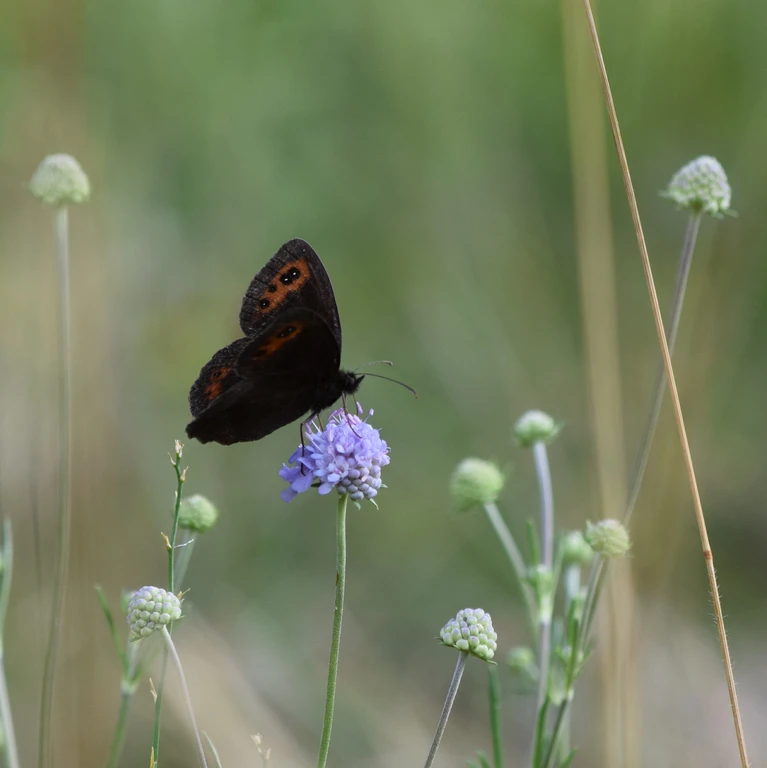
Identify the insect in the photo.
Erebia aethiops
